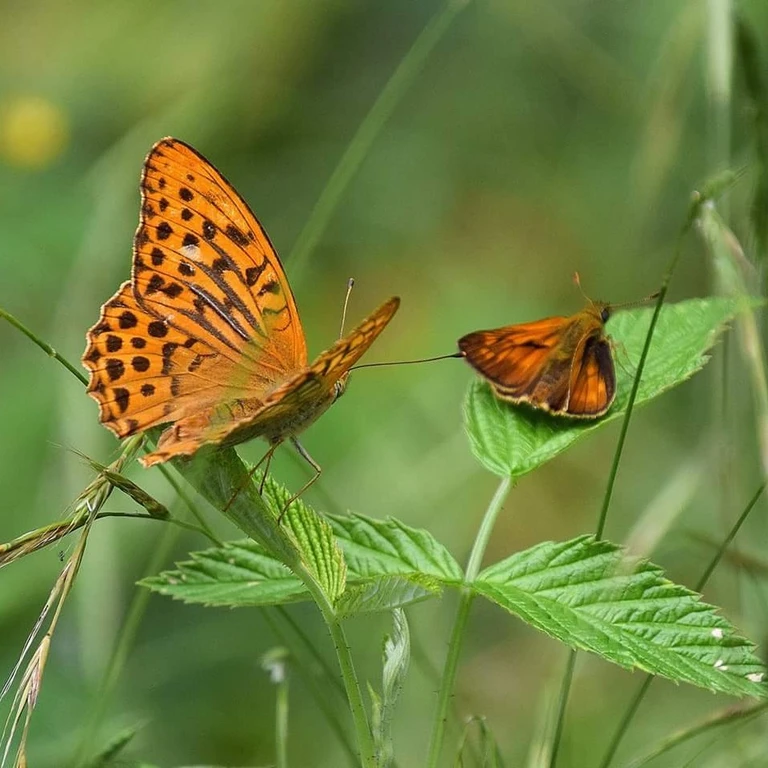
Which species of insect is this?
Argynnis paphia
